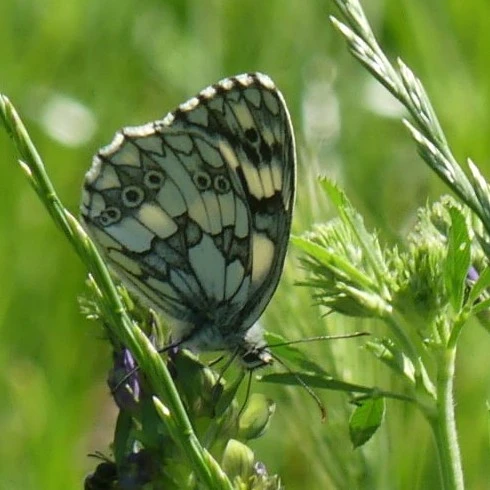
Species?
Melanargia galathea
